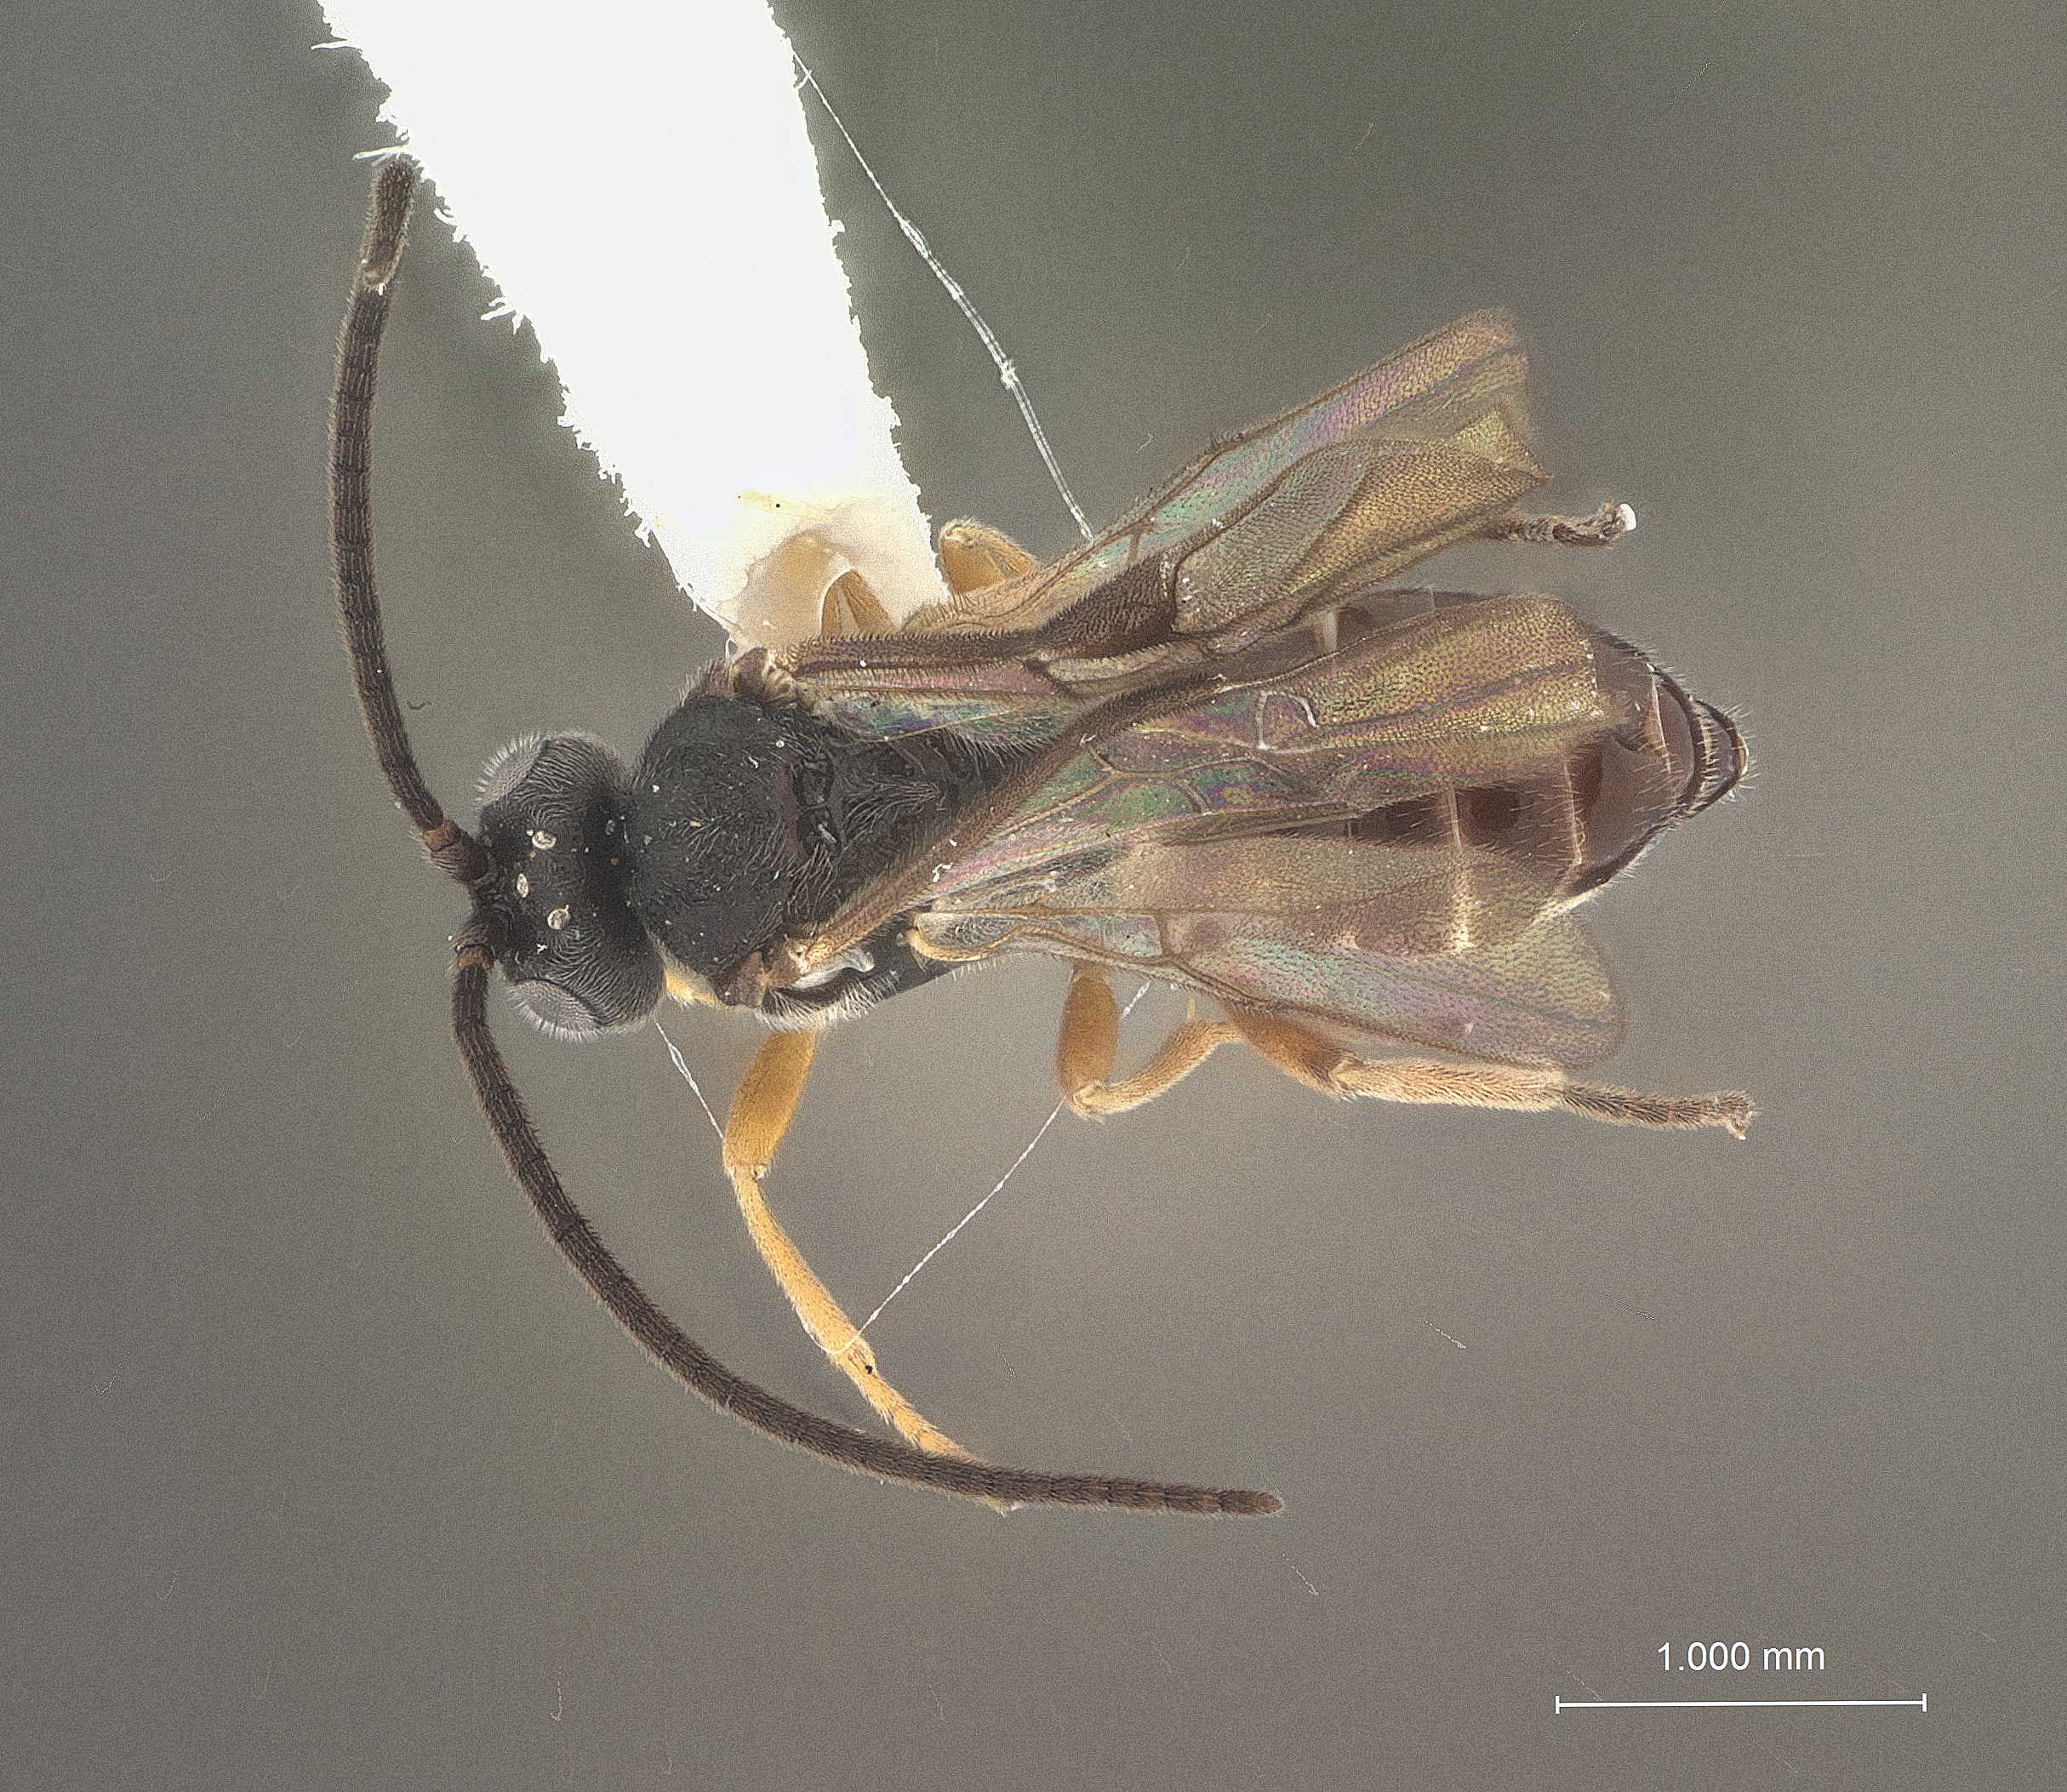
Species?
Microplitis marini
